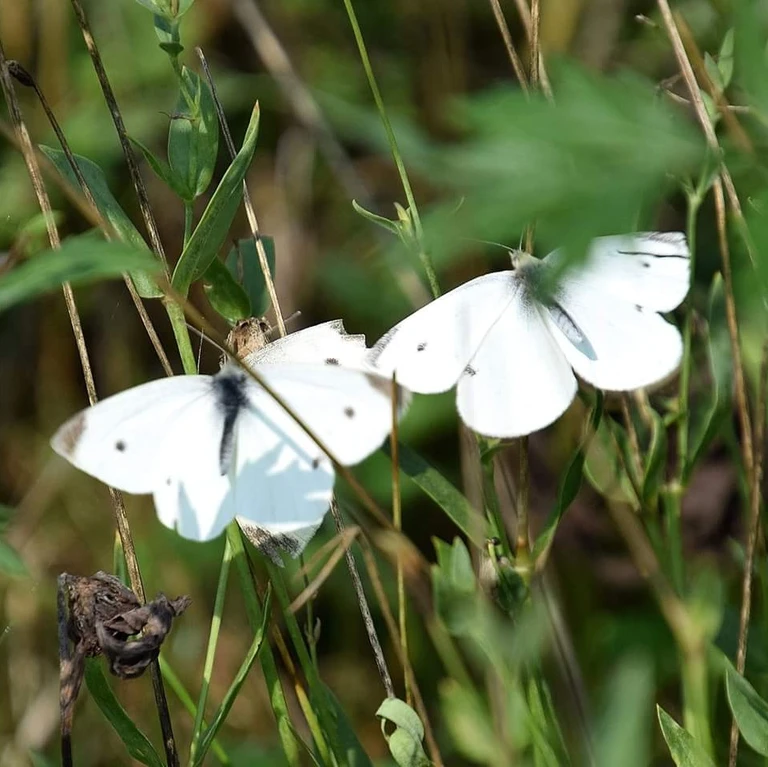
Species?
Pieris rapae
